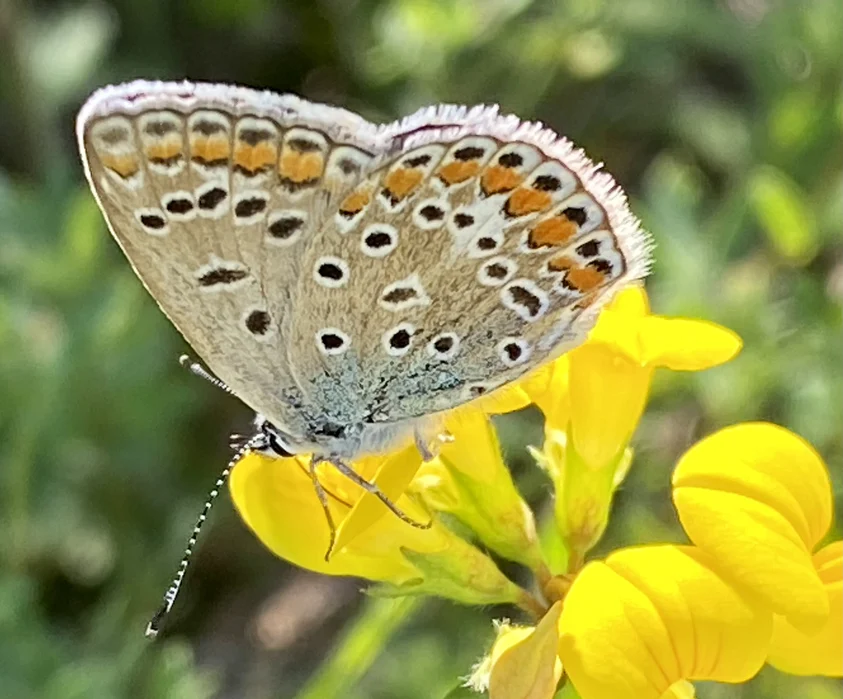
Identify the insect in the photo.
Polyommatus icarus
